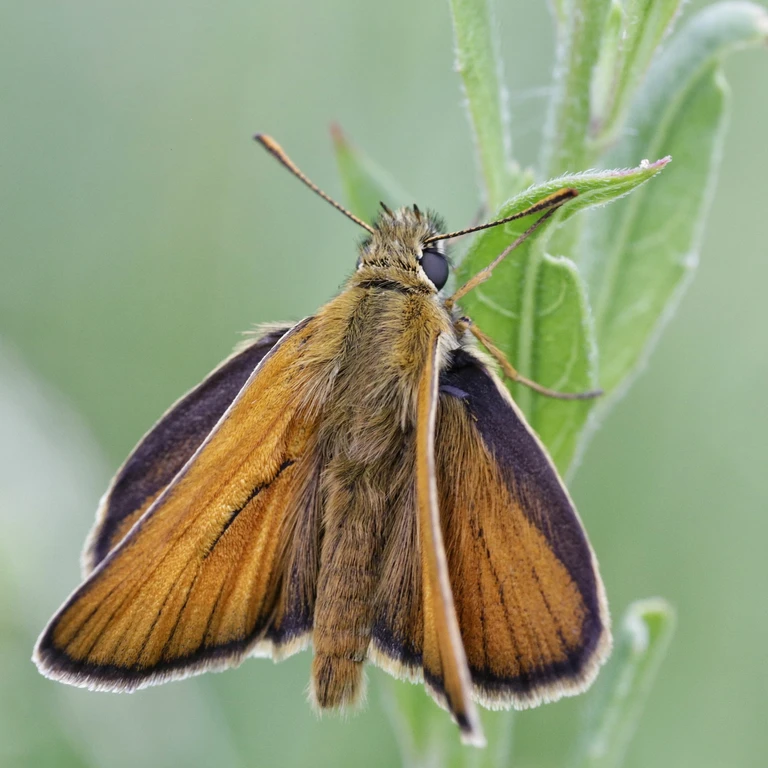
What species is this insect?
Thymelicus sylvestris
